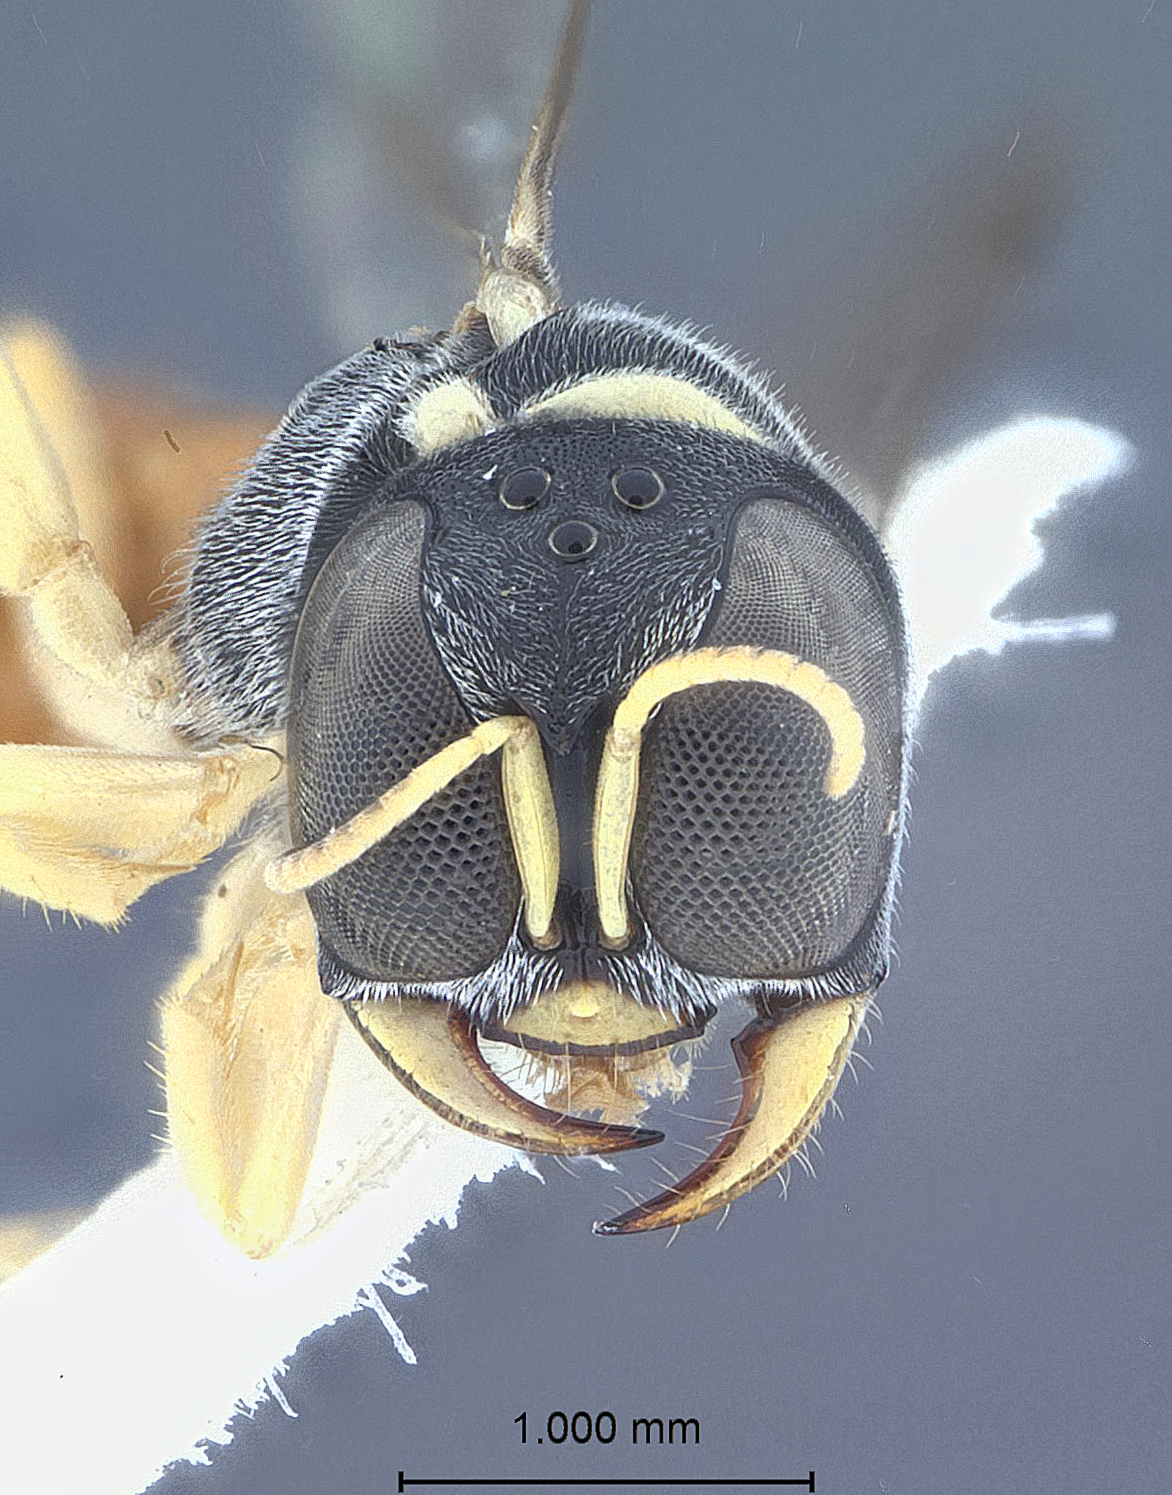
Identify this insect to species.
Krombeinictus nordenae
